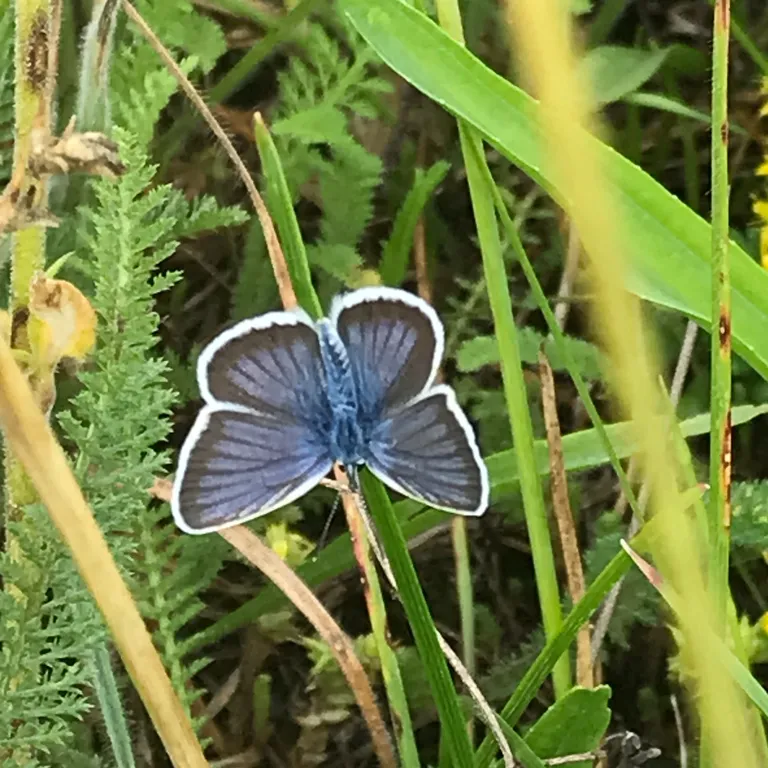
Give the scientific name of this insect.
Plebejus argus
